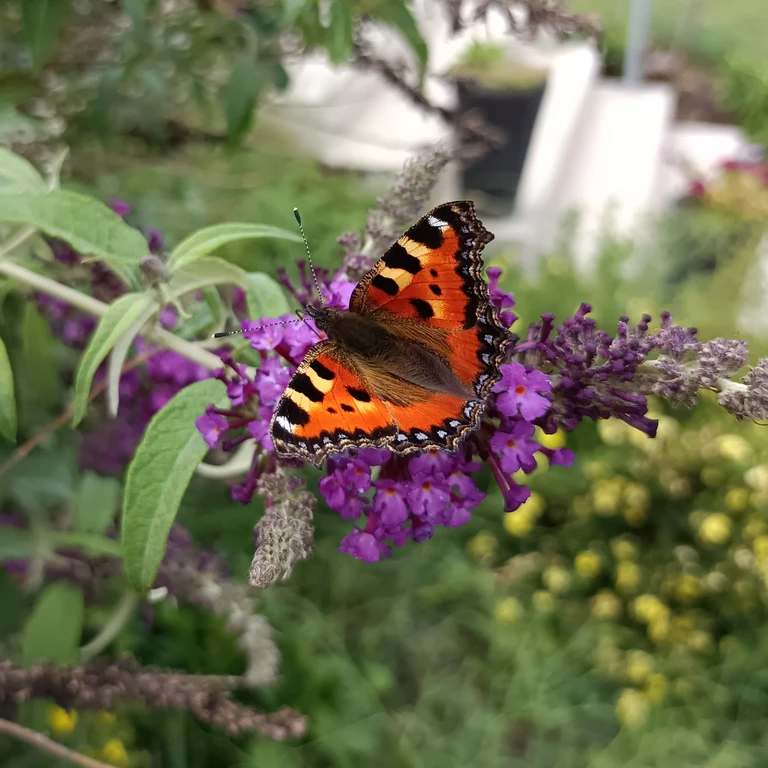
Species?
Aglais urticae
